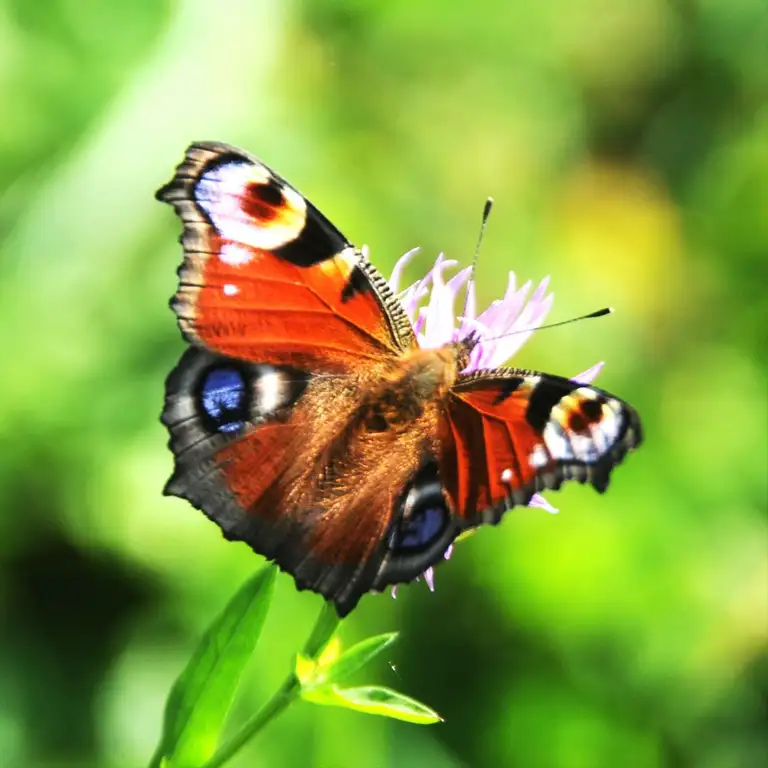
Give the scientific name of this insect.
Aglais io
